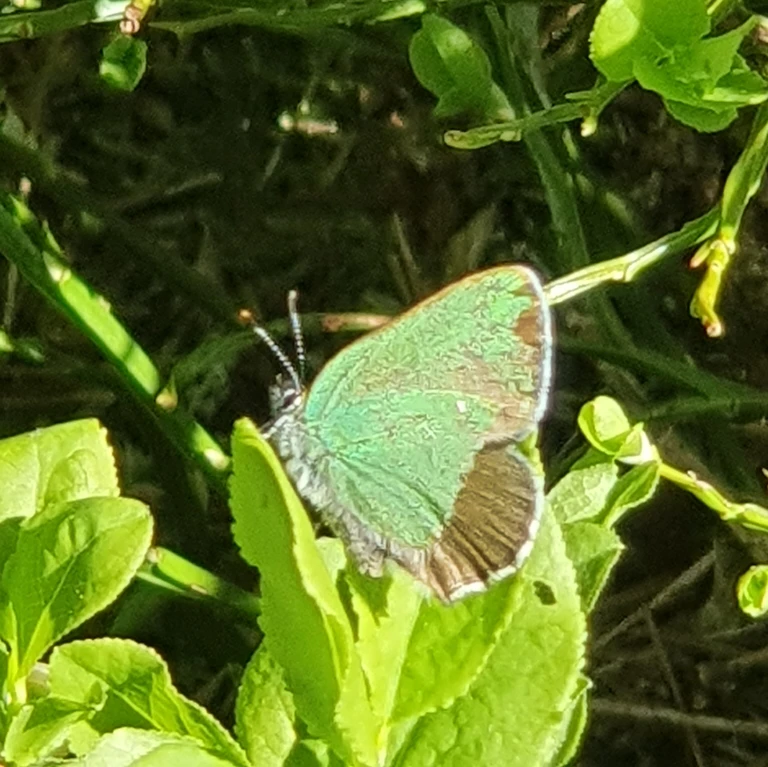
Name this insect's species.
Callophrys rubi
